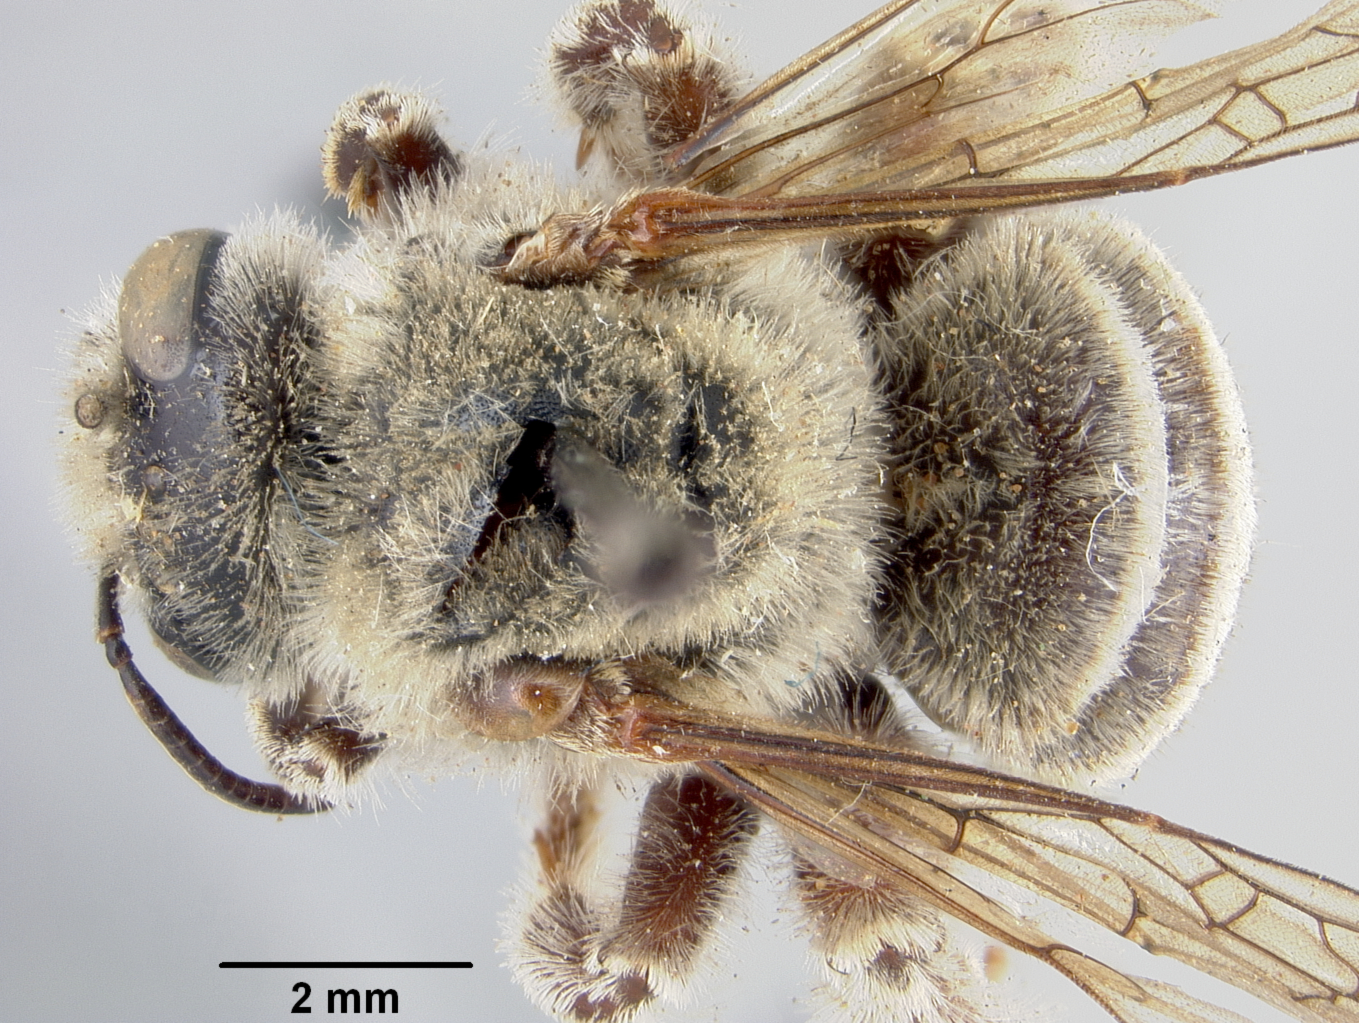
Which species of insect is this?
Diadasia piercei
